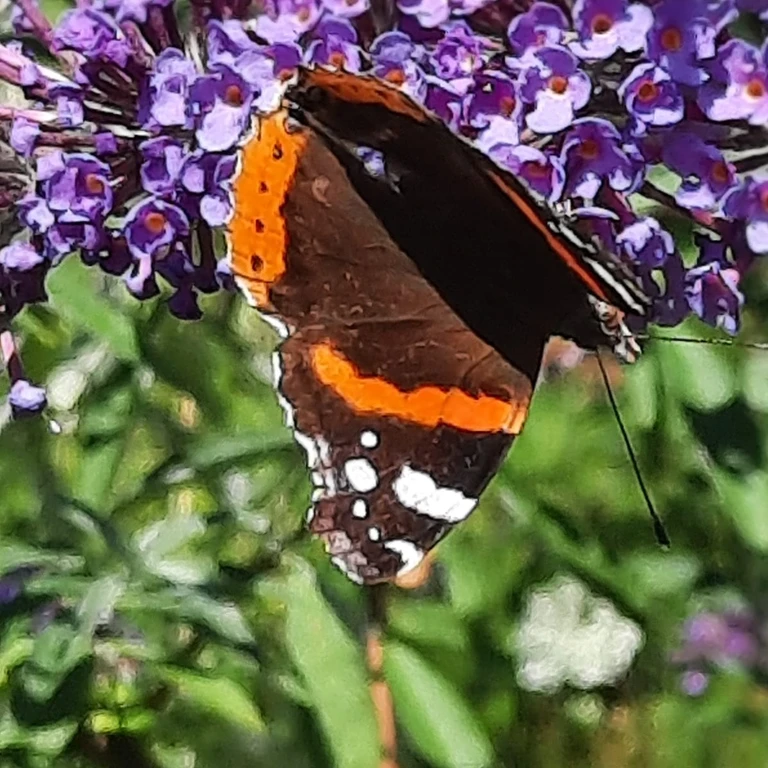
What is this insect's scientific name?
Vanessa atalanta
